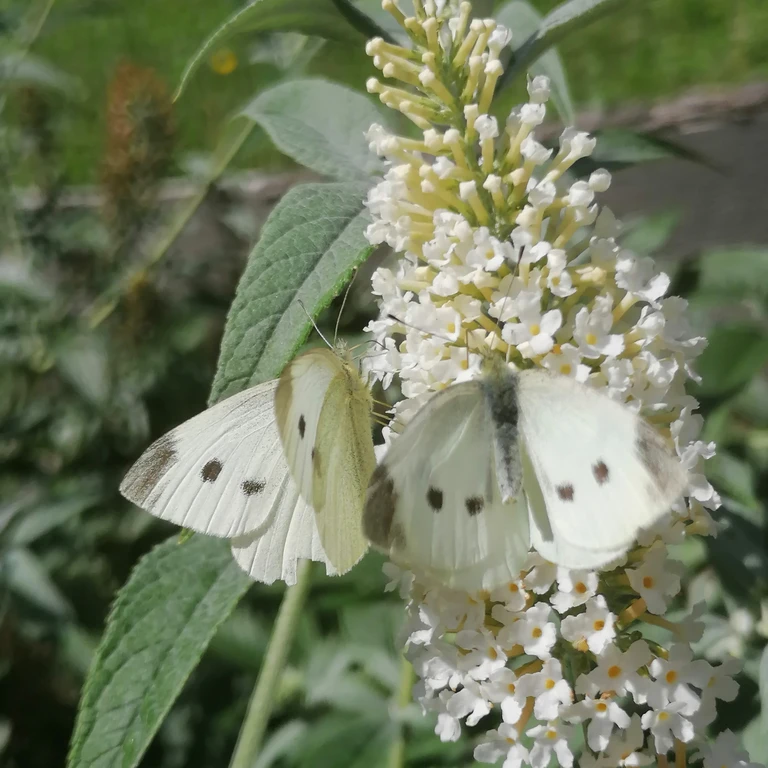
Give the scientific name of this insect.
Pieris rapae
